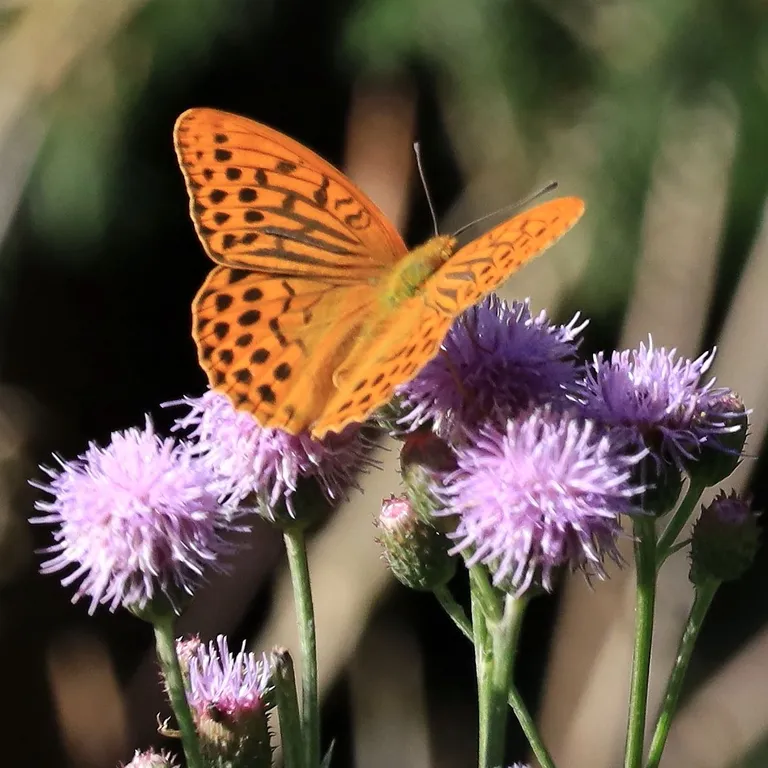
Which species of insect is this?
Argynnis paphia
